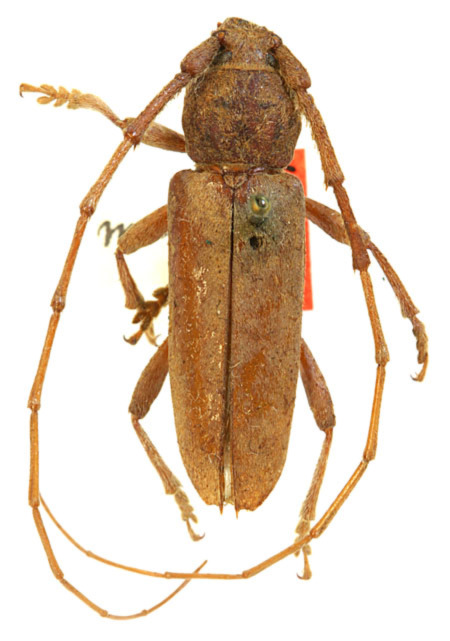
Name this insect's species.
Enaphalodes rufulus (also Romaleum mancum)
